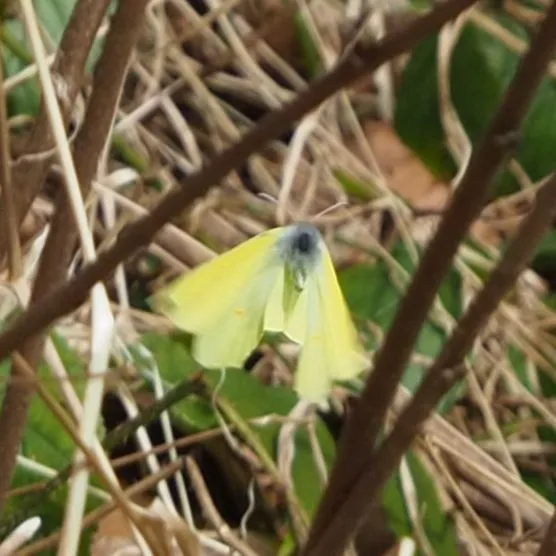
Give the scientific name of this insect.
Gonepteryx rhamni
